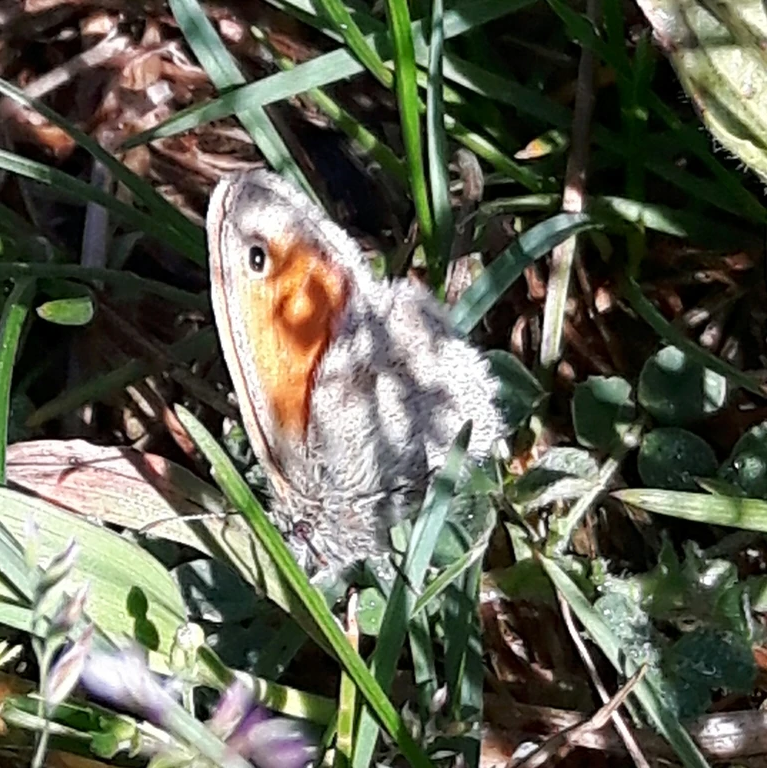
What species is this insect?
Coenonympha pamphilus
